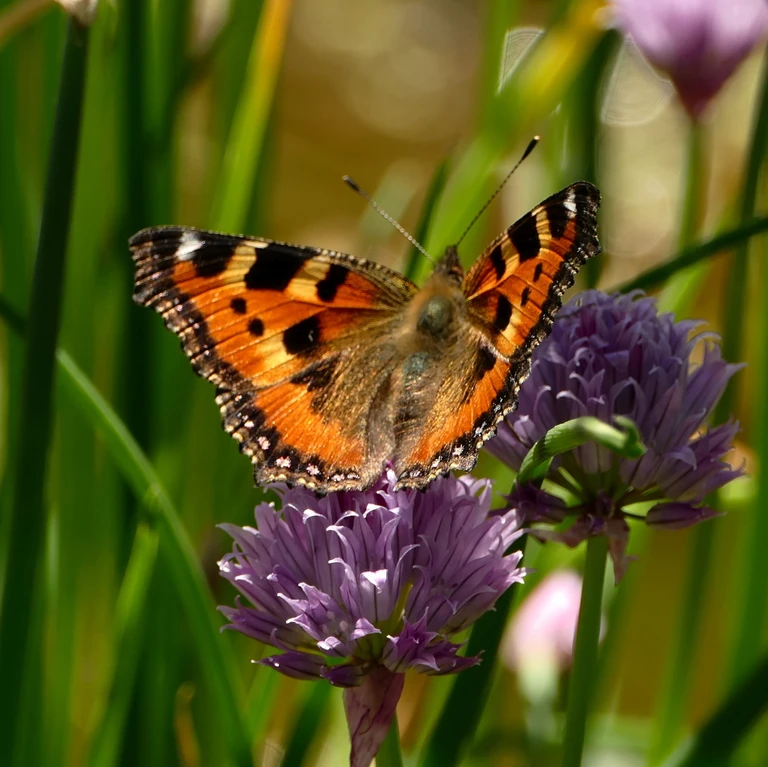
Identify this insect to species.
Aglais urticae
